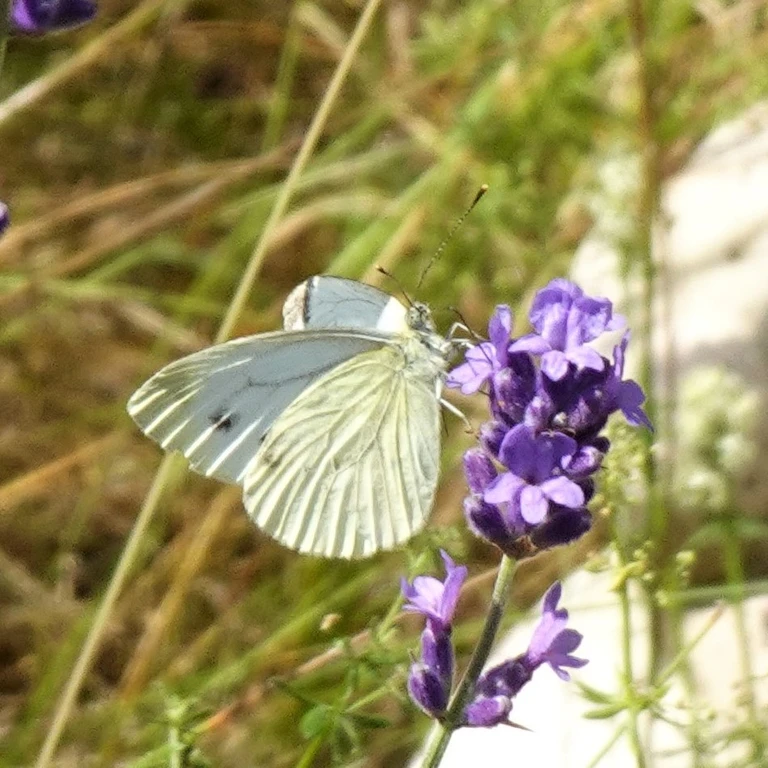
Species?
Pieris napi
